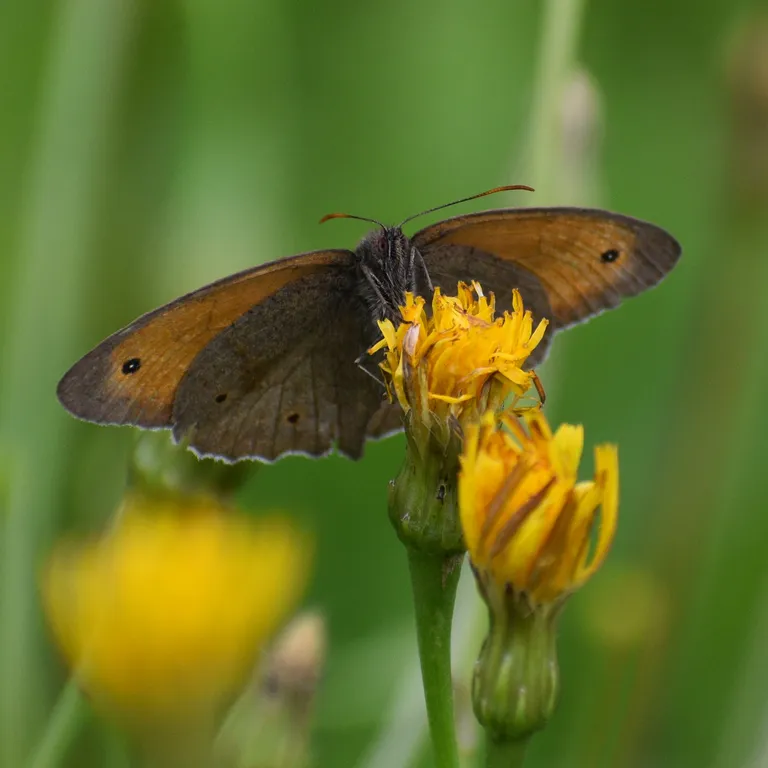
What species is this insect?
Maniola jurtina
